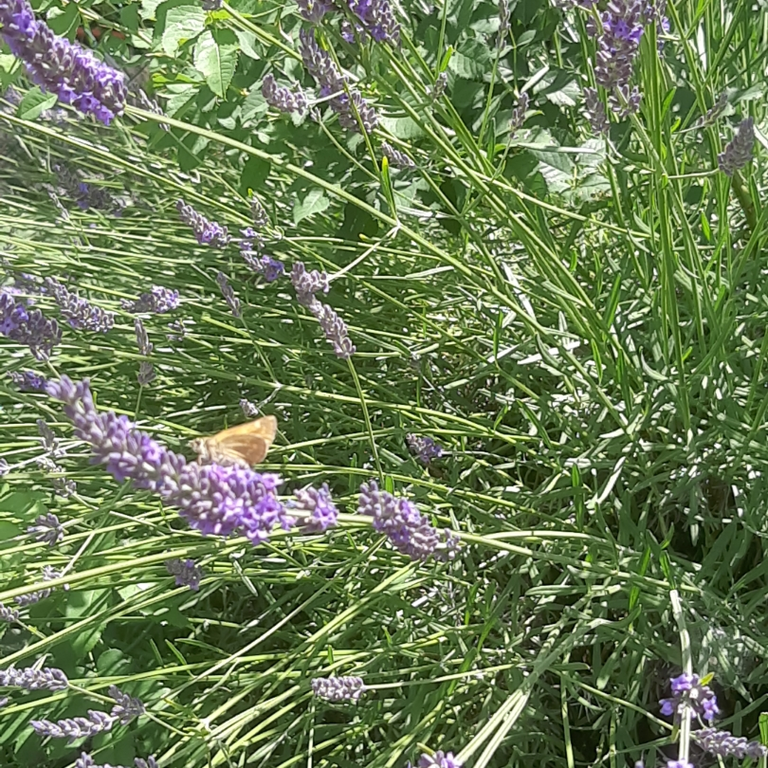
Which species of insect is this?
Ochlodes sylvanus (also Ochlodes venata)
